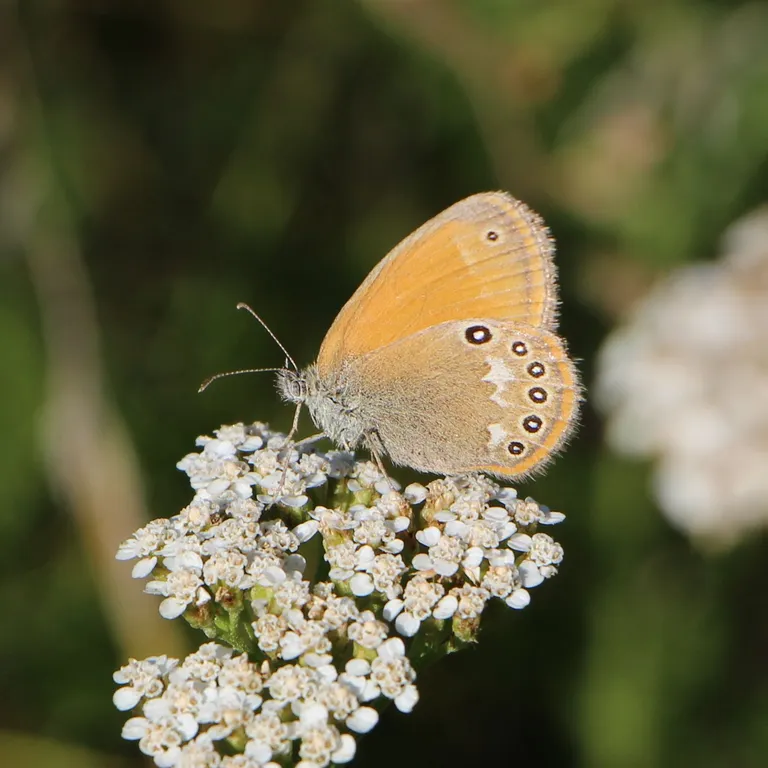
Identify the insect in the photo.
Coenonympha glycerion (also Coenonympha iphis)
